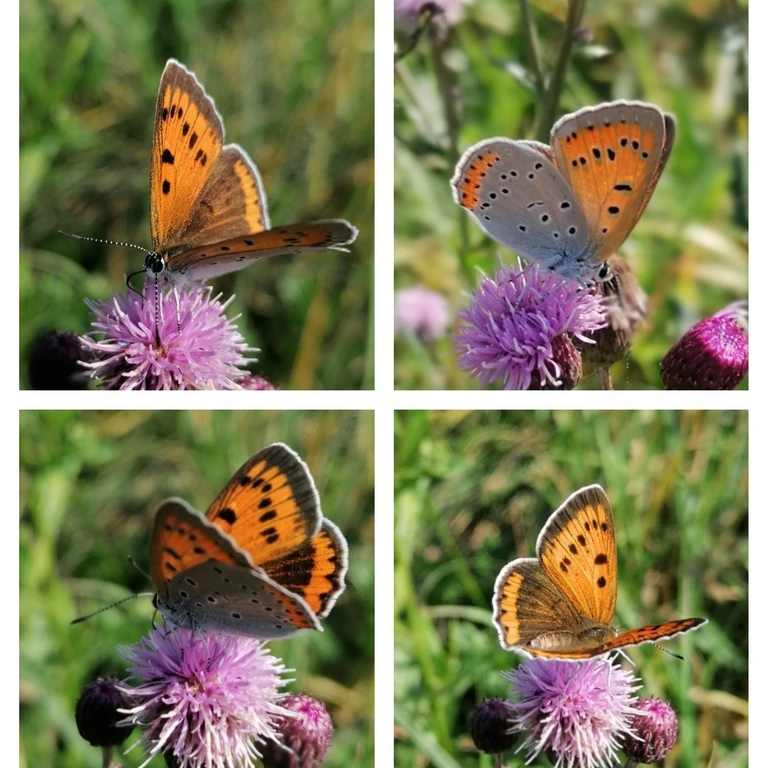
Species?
Lycaena dispar
